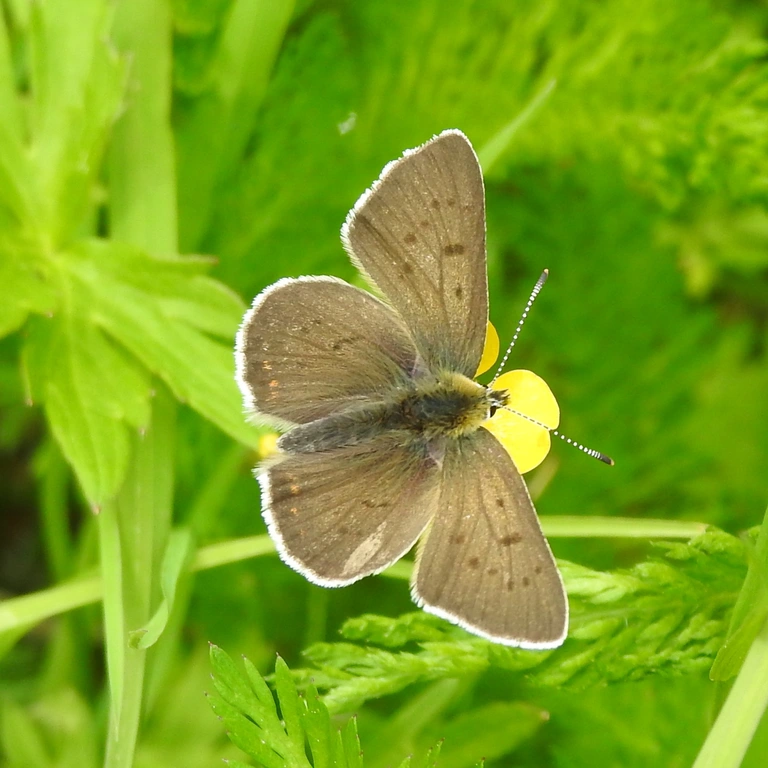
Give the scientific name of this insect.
Lycaena tityrus (also Loweia tityrus)
